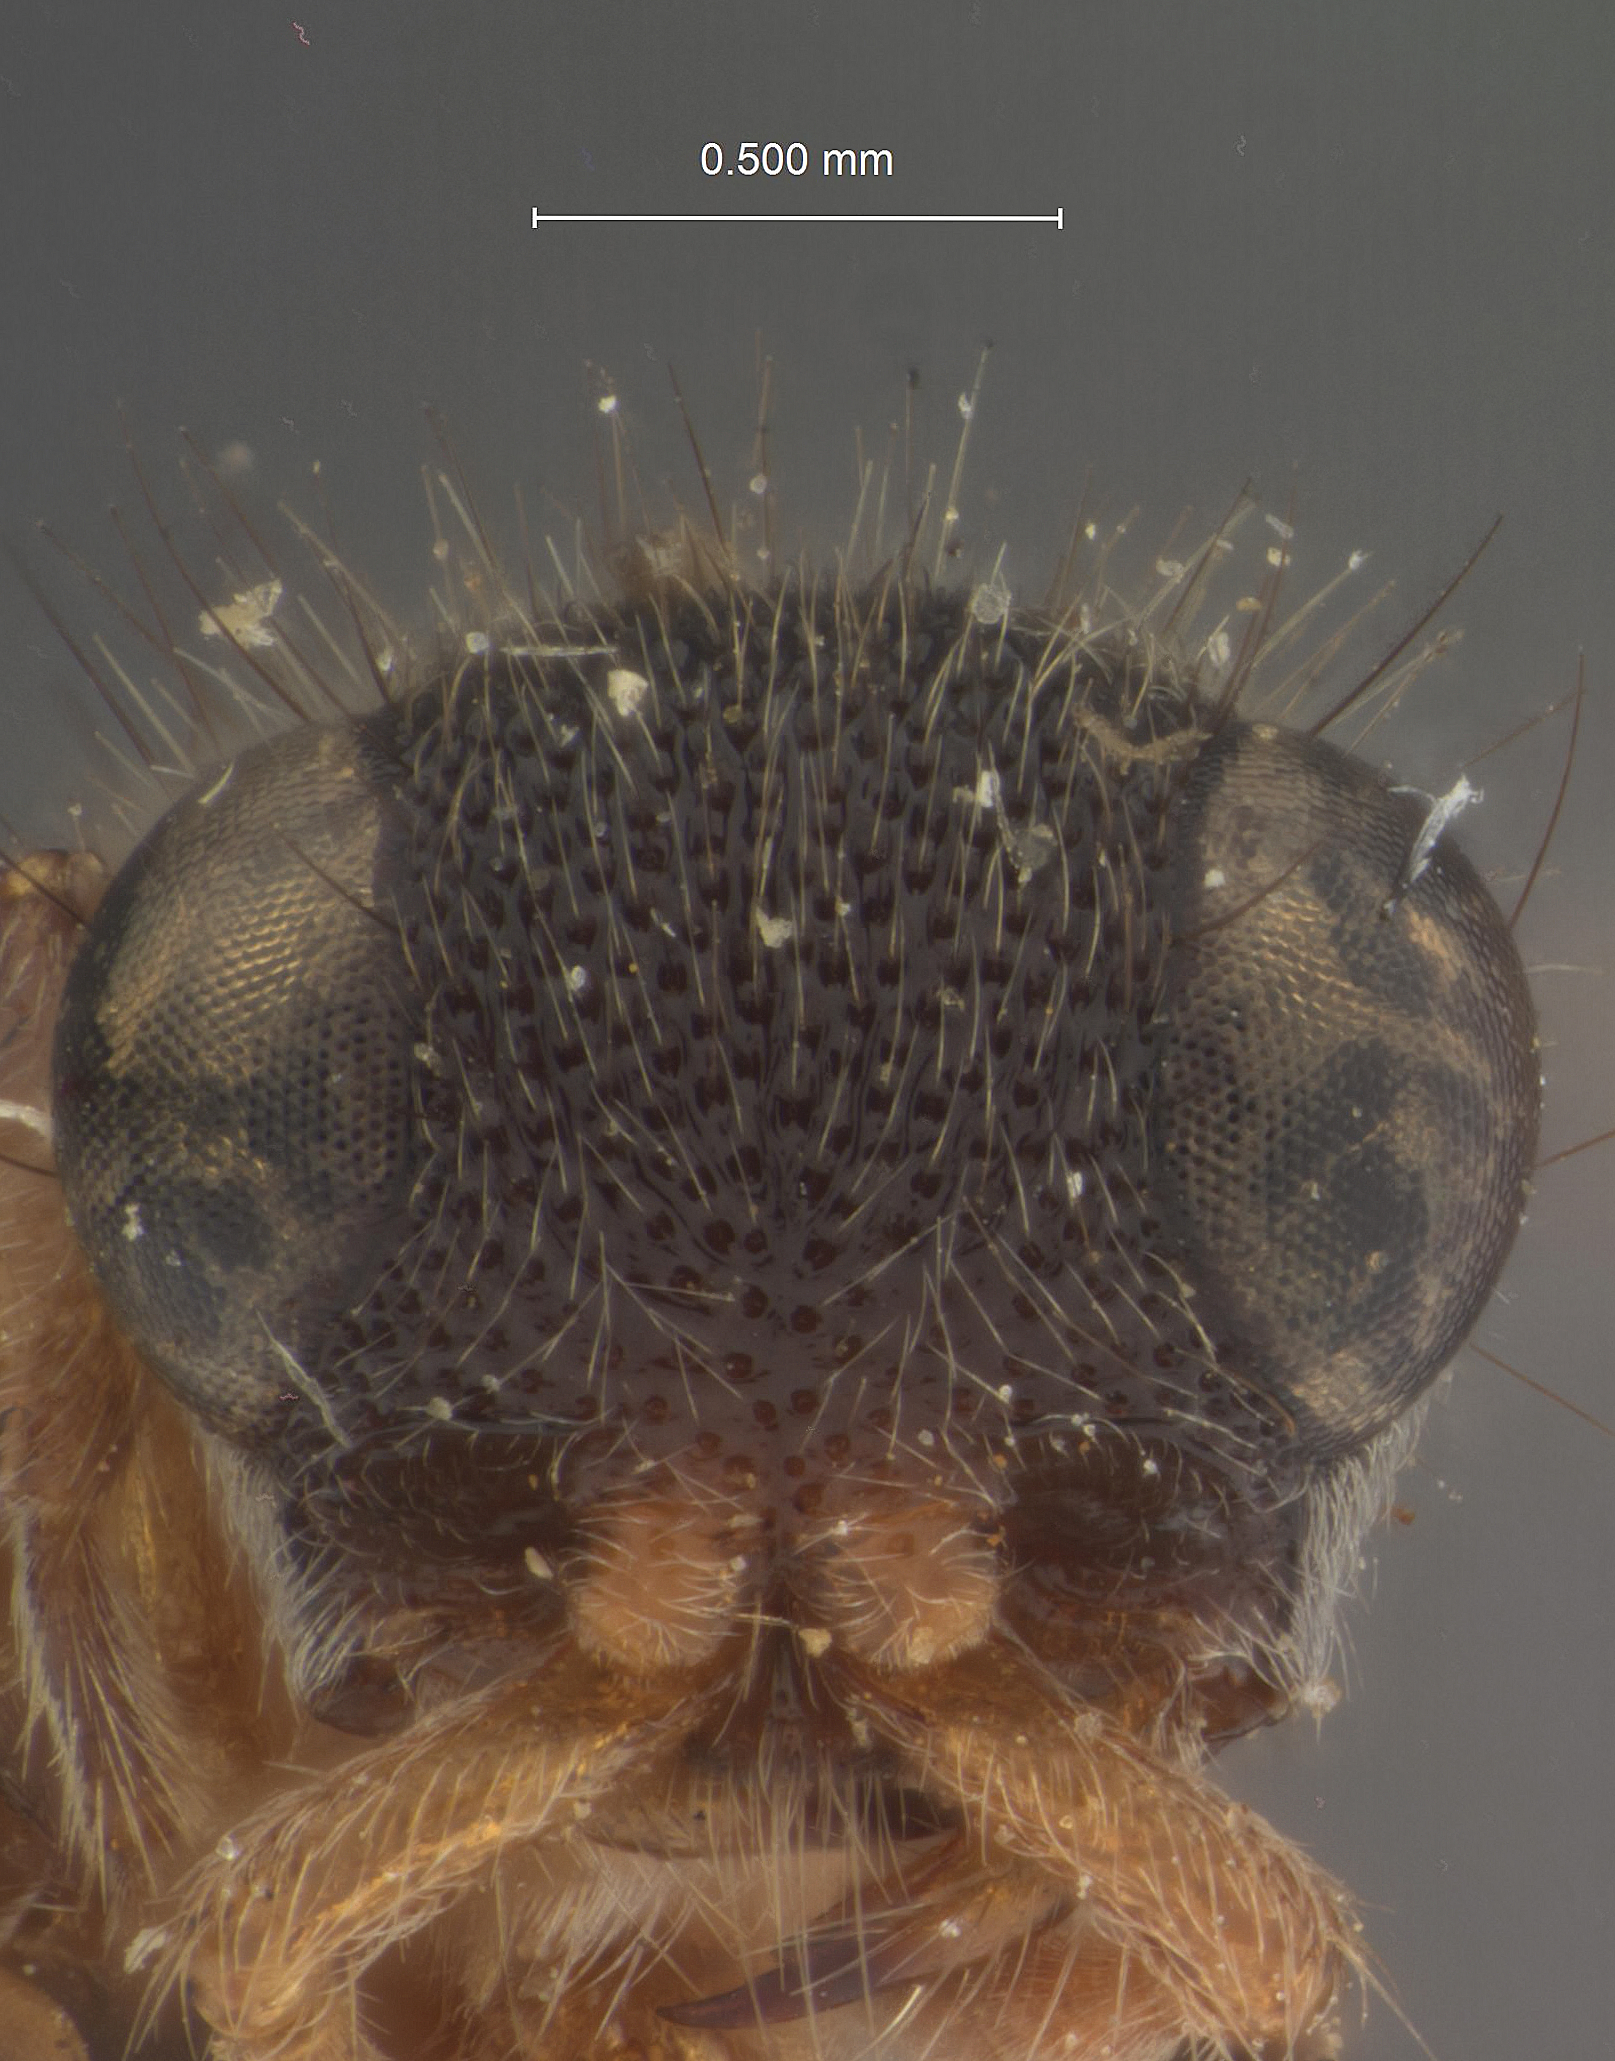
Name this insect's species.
Timulla sibuyanensis
